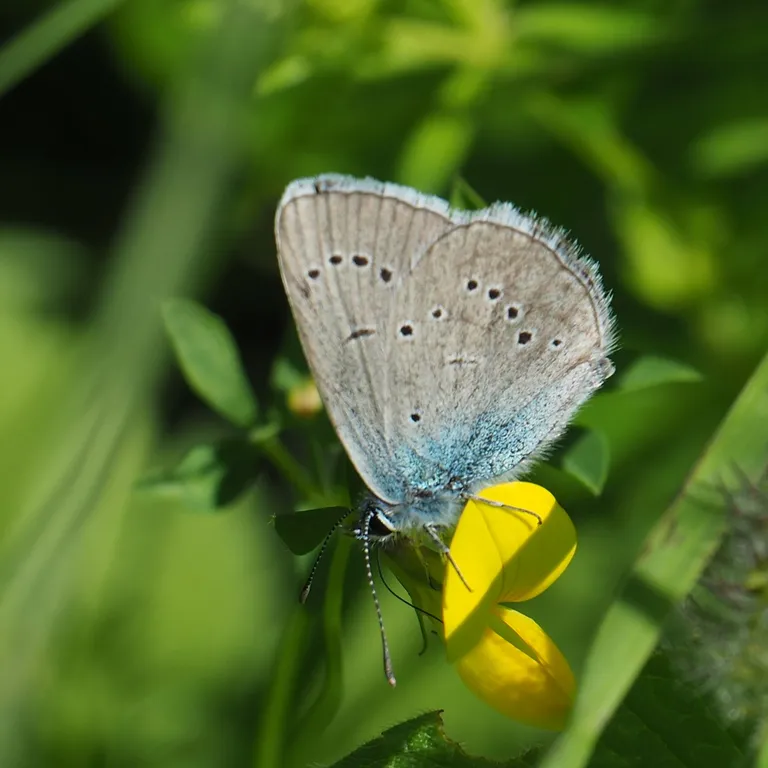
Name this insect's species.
Cyaniris semiargus
